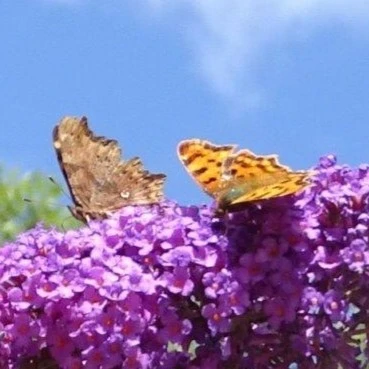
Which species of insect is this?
Polygonia c-album
